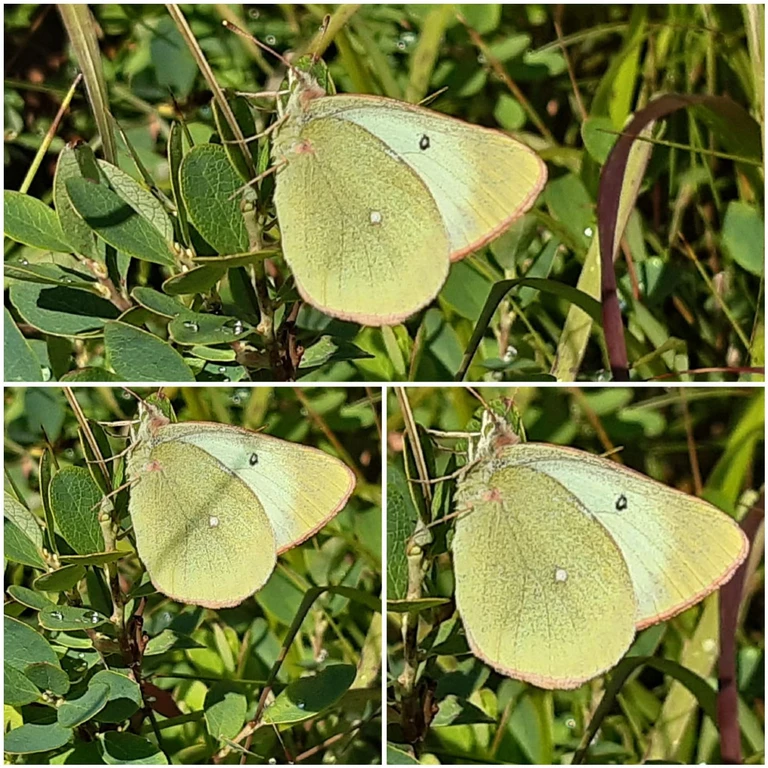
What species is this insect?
Colias palaeno
